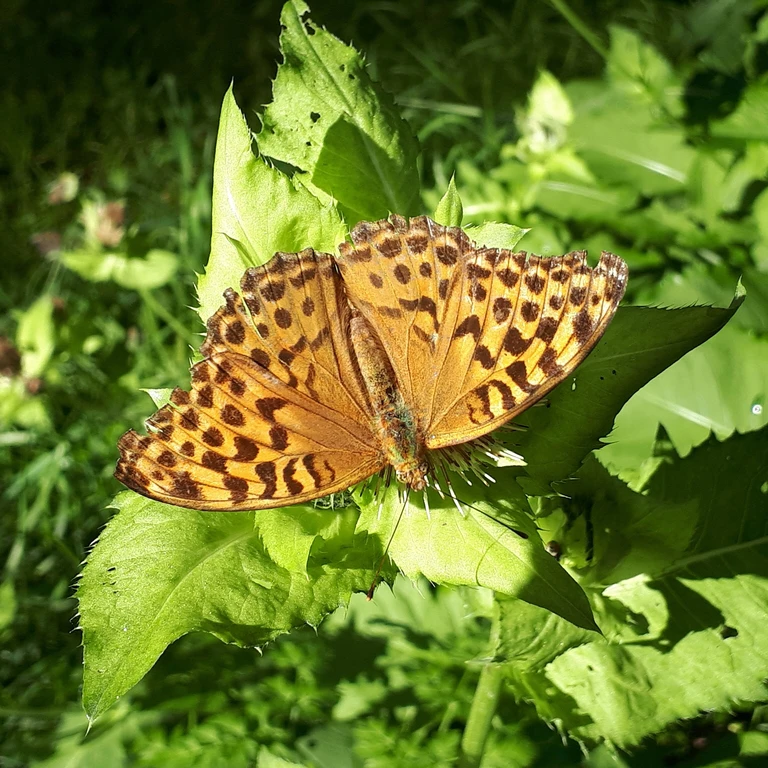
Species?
Argynnis paphia
